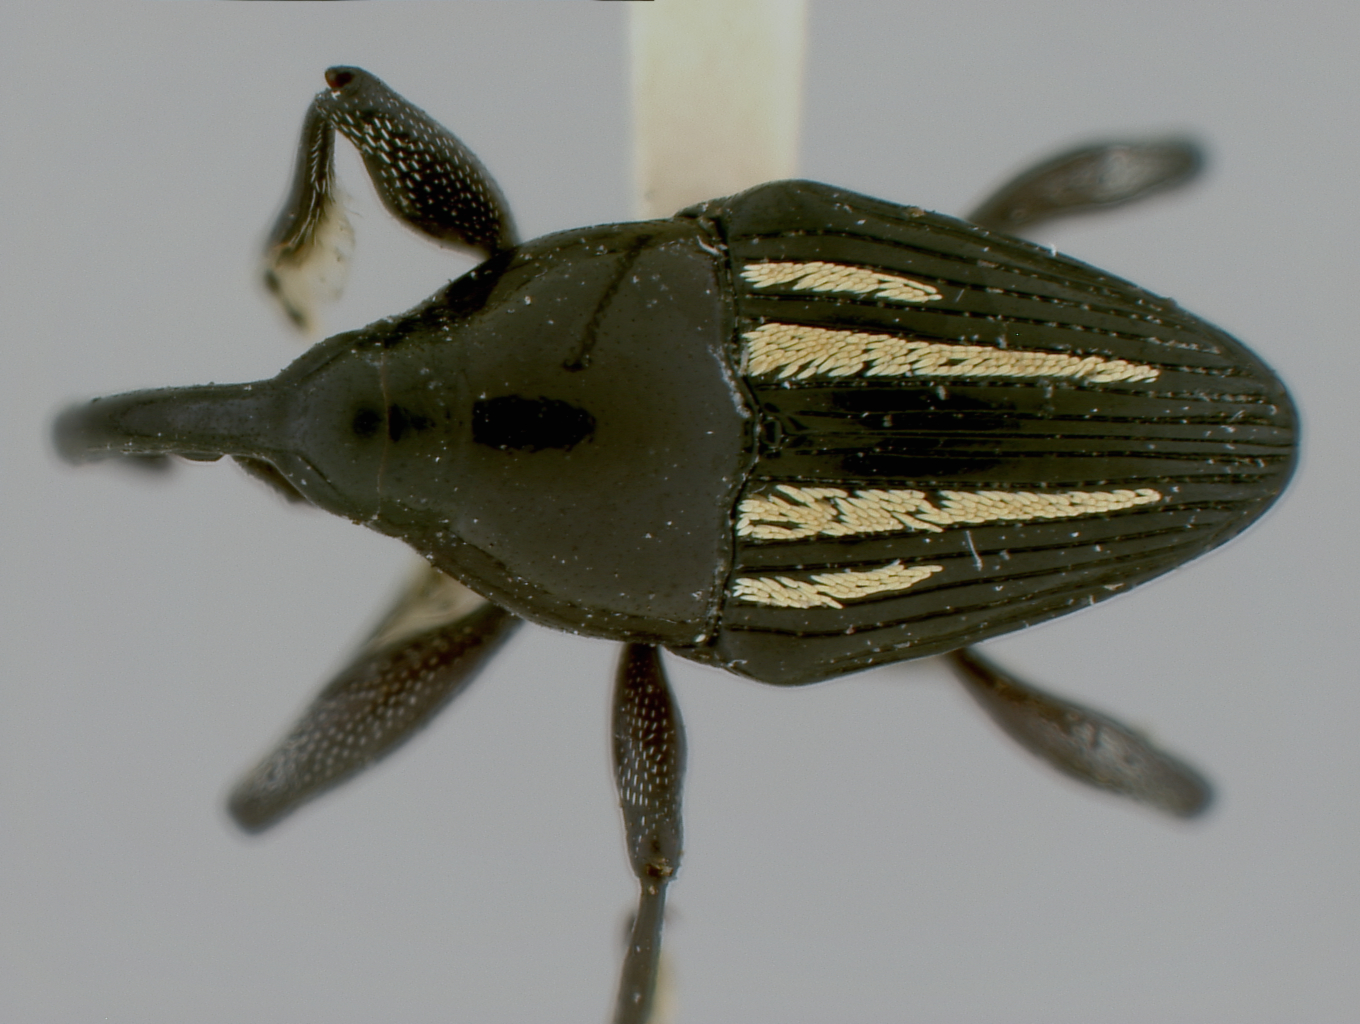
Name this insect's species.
Cylindrocerus armatus
